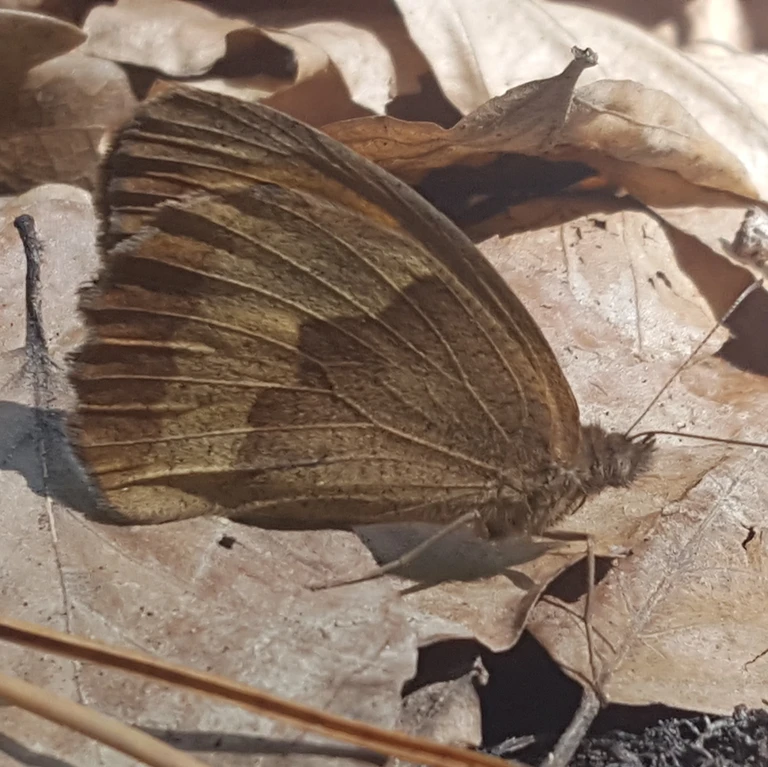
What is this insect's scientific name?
Maniola jurtina
